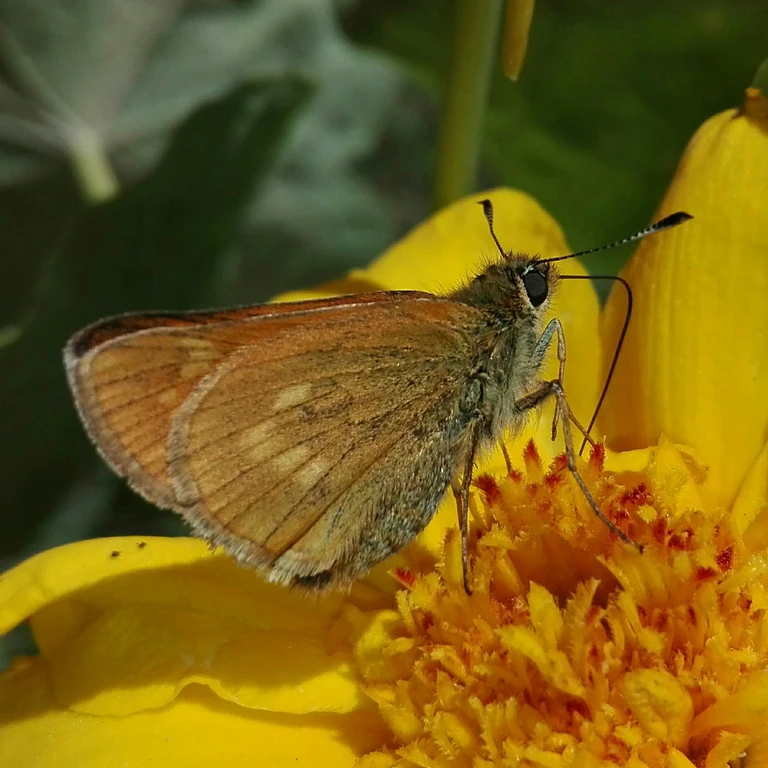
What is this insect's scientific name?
Ochlodes sylvanus (also Ochlodes venata)
